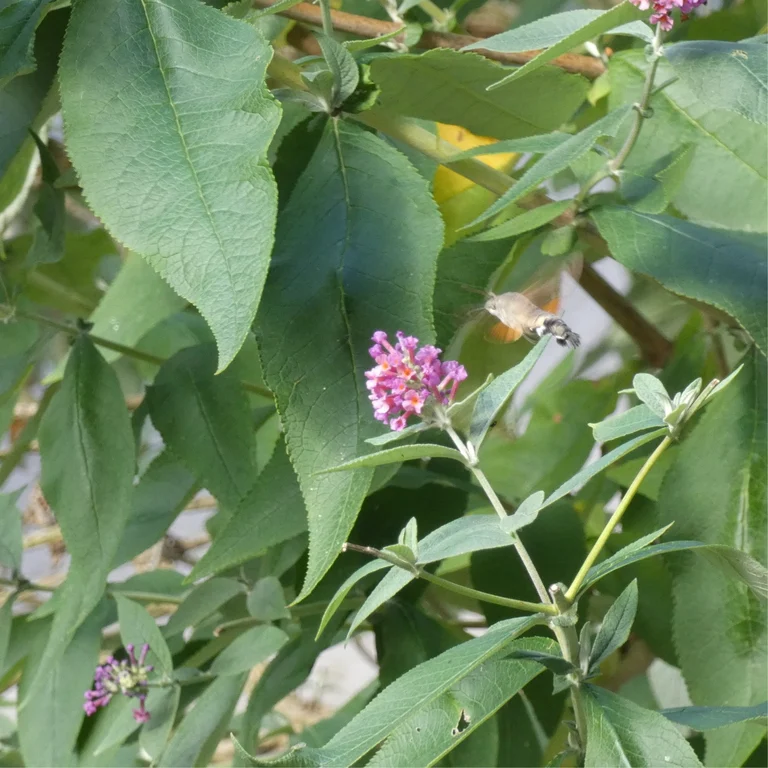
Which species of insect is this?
Macroglossum stellatarum
